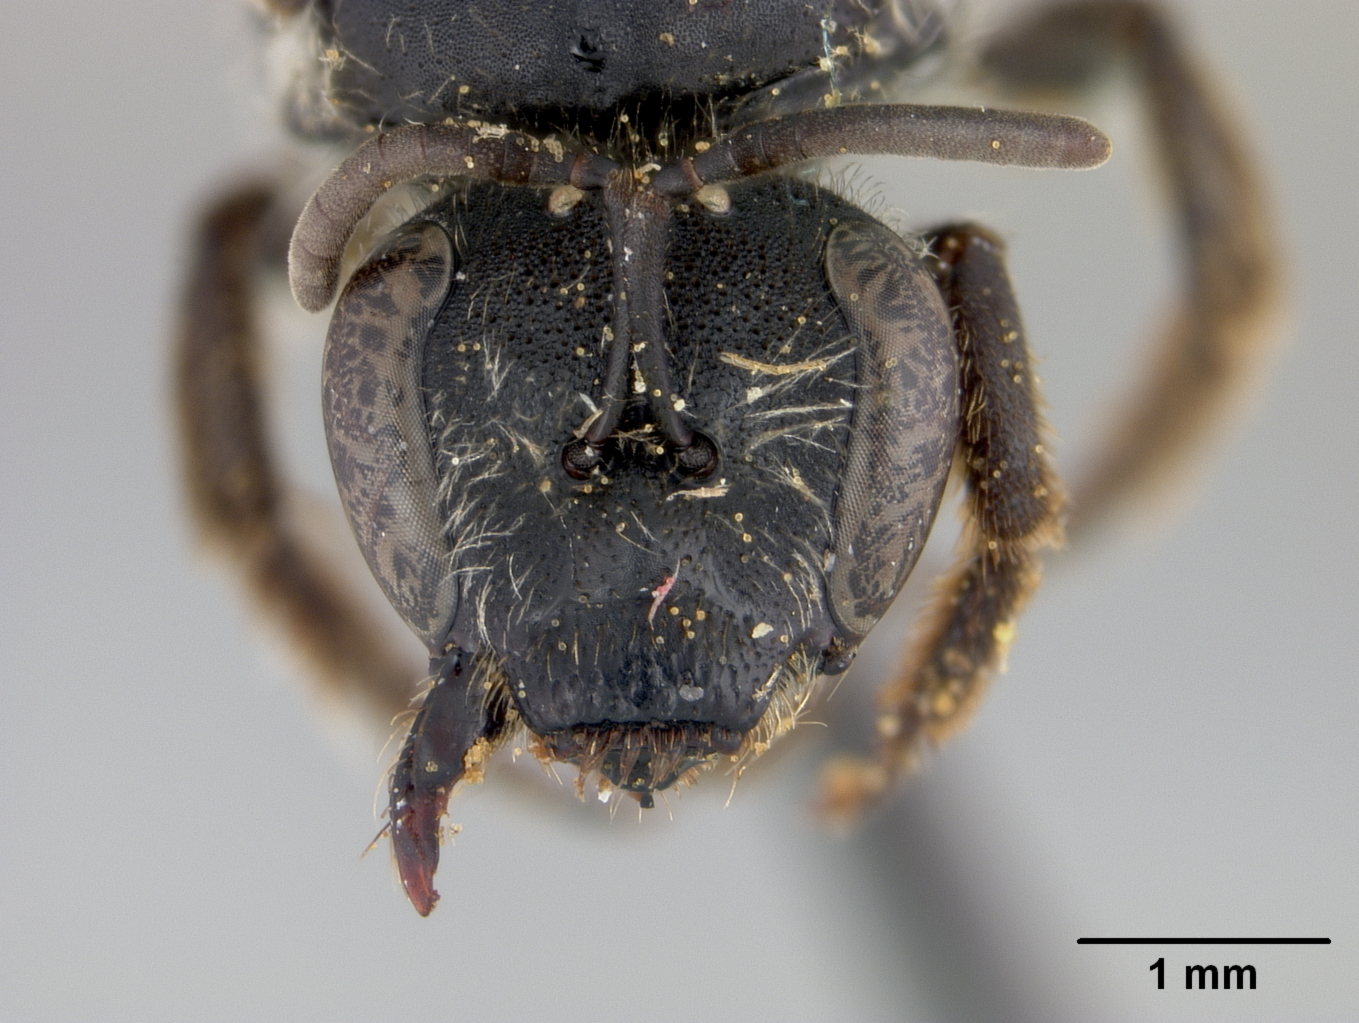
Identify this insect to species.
Halictus uyacensis
